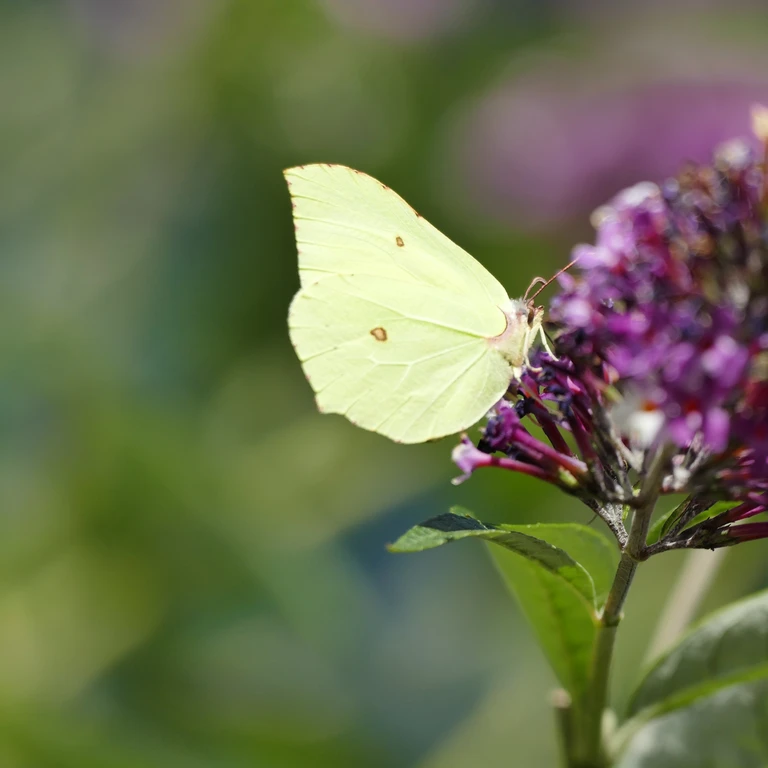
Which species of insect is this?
Gonepteryx rhamni
